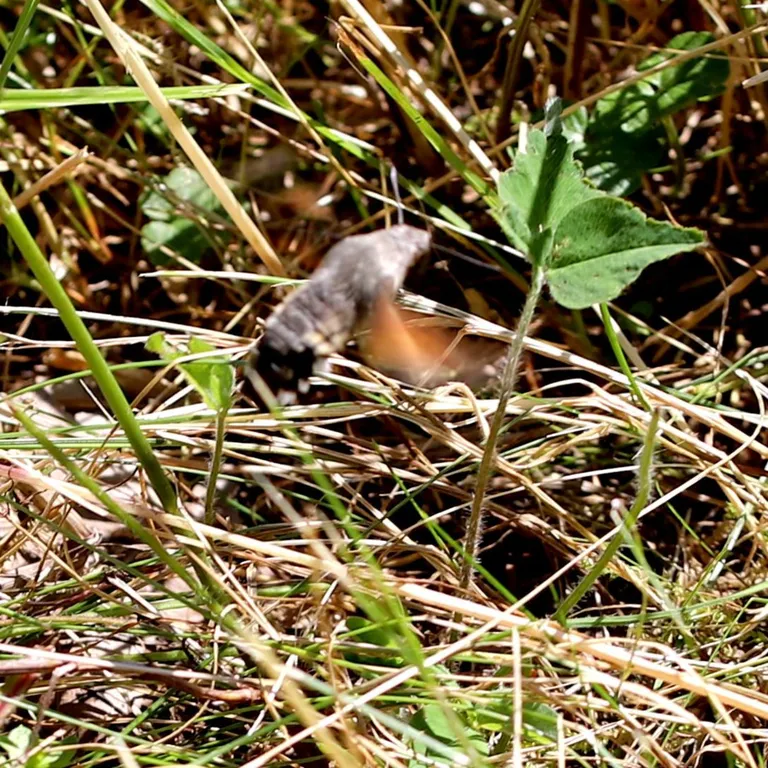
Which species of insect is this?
Macroglossum stellatarum
